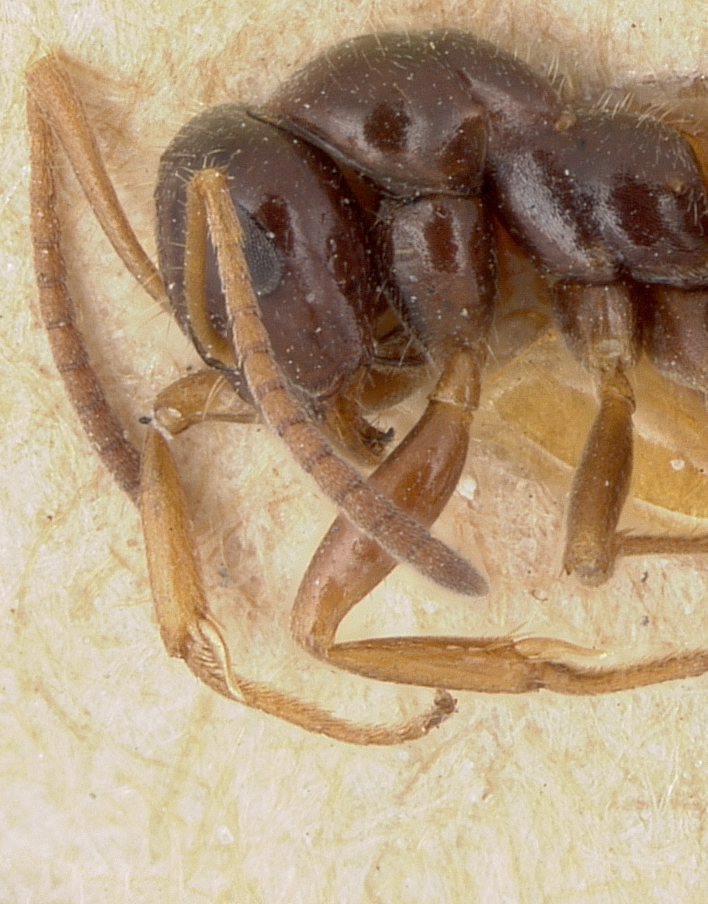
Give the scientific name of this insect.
Formica lasioides
